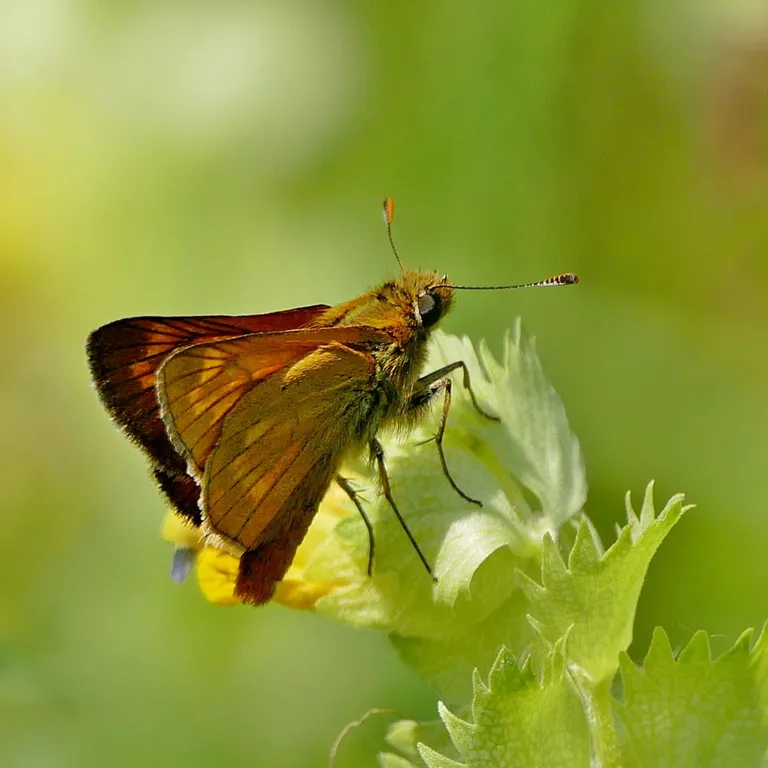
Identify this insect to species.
Ochlodes sylvanus (also Ochlodes venata)
